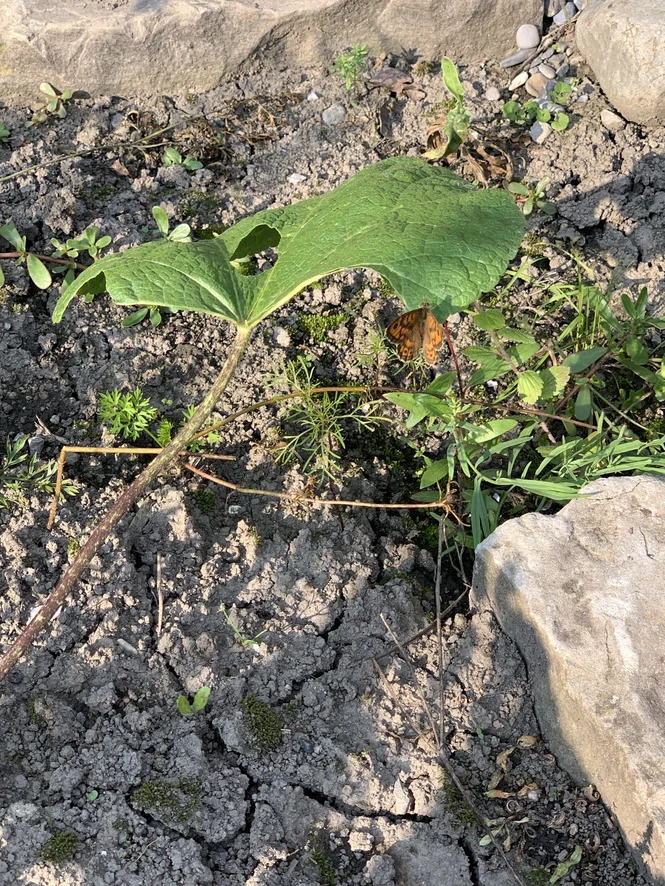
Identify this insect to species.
Lasiommata megera (also Pararge megera)
